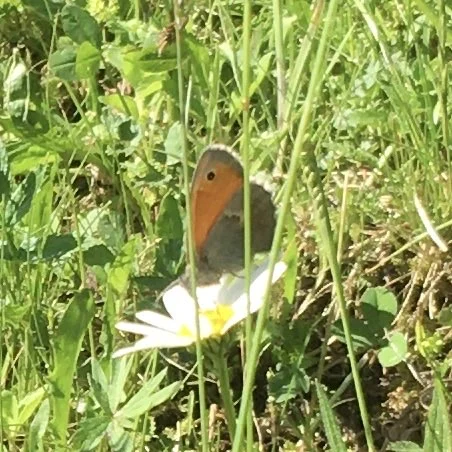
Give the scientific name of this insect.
Coenonympha pamphilus
